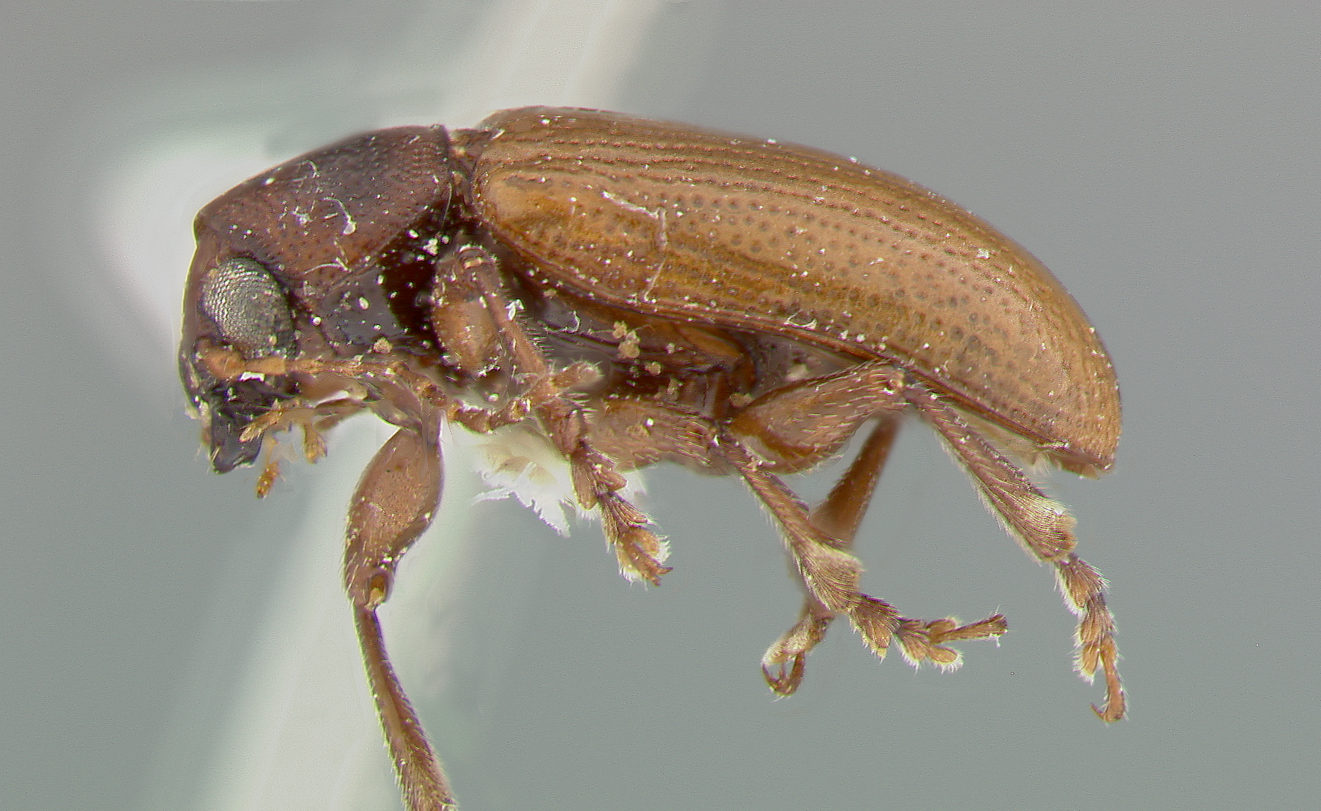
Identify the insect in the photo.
Metachroma occidentale
